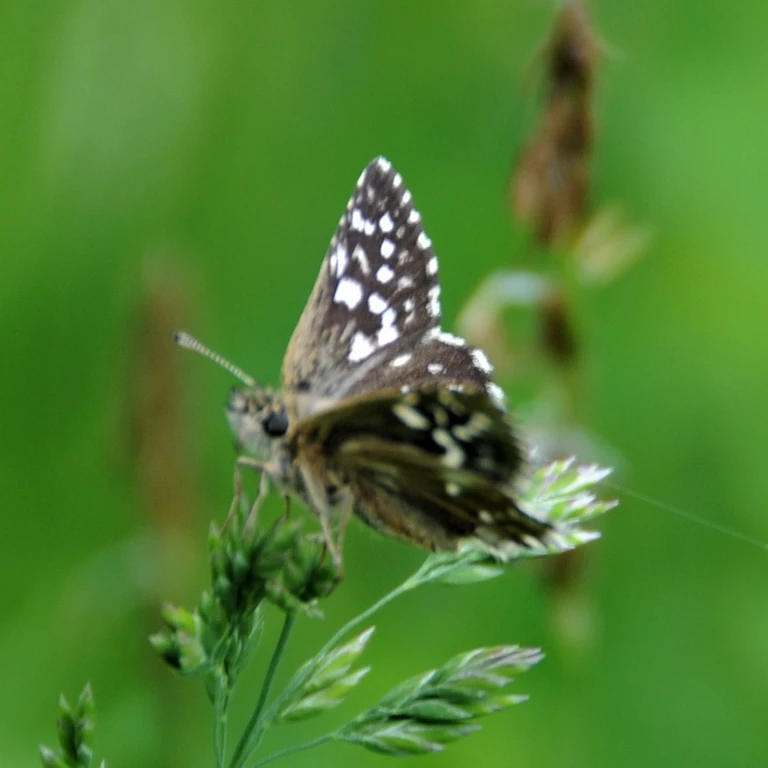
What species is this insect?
Pyrgus malvae
